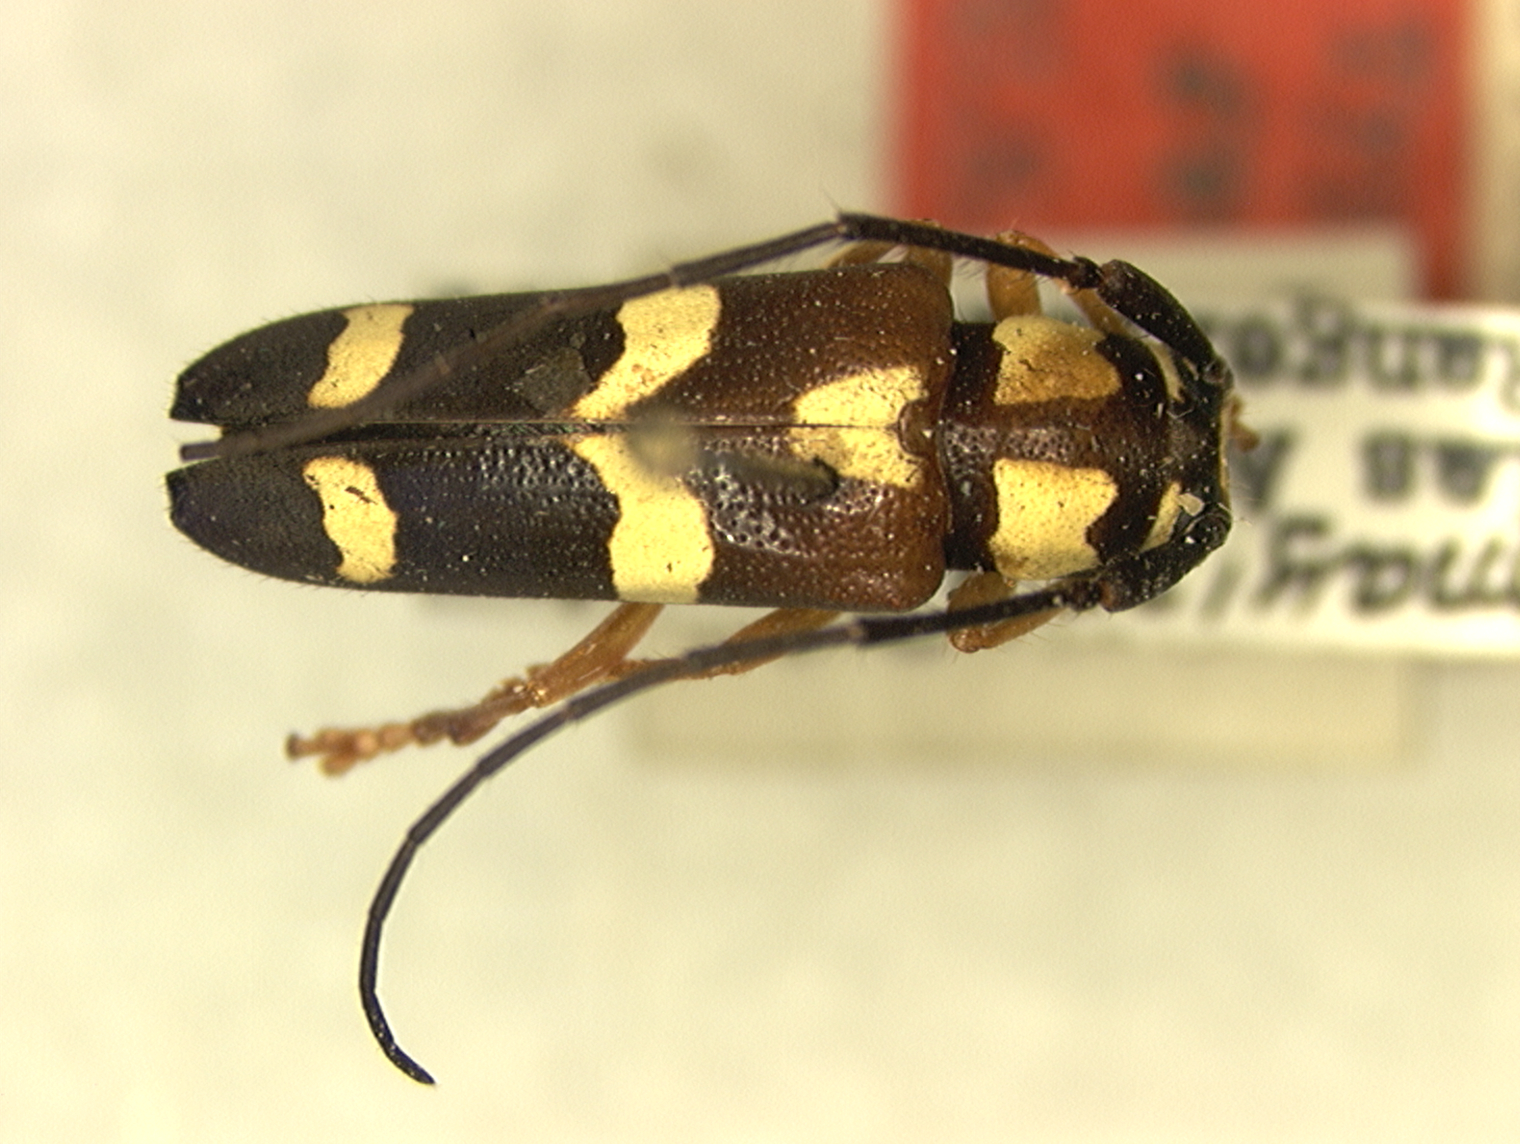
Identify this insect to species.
Essostrutha roberto (also Oedudes roberto)
